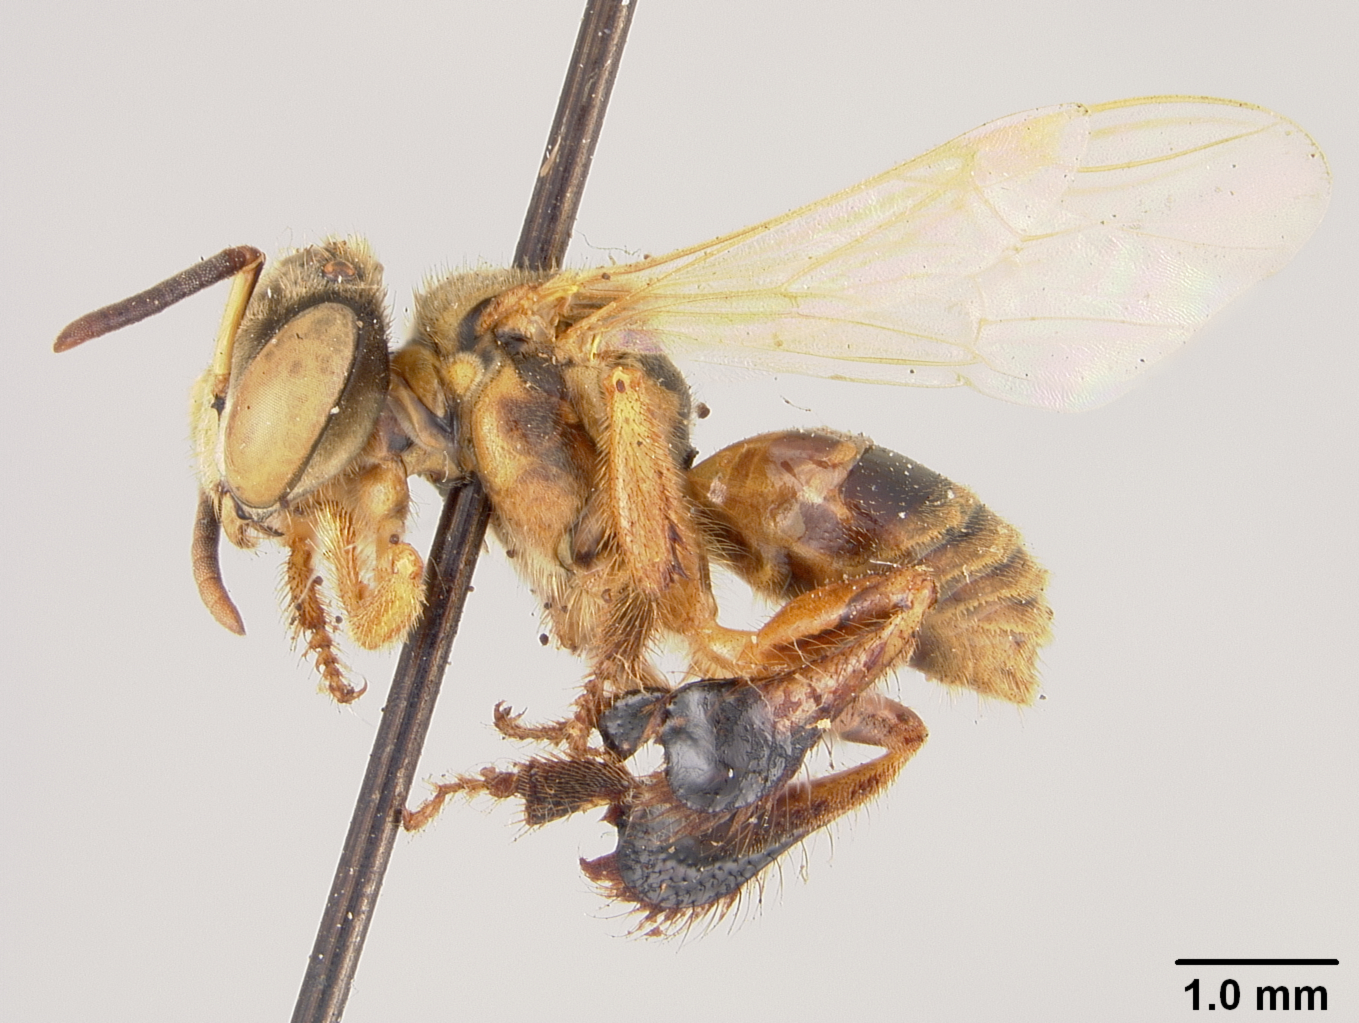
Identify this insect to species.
Trigona dorsalis
